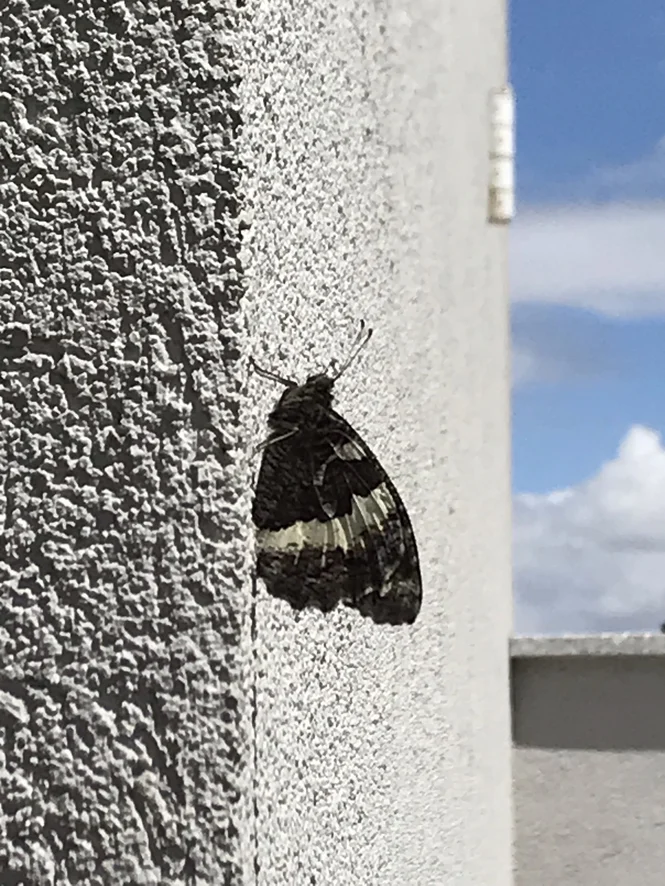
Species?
Brintesia circe
